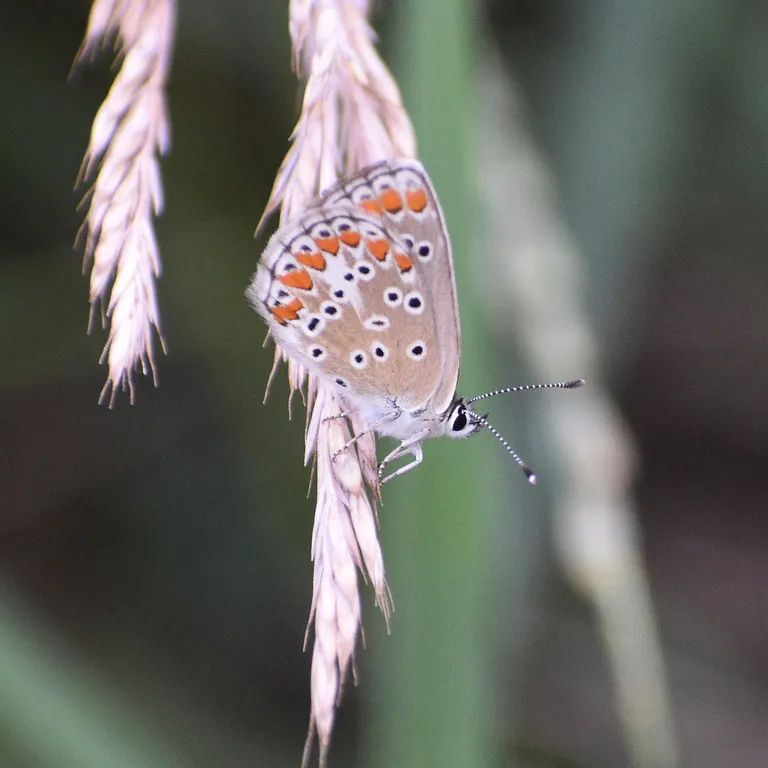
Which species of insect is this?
Aricia agestis/artaxerxes
